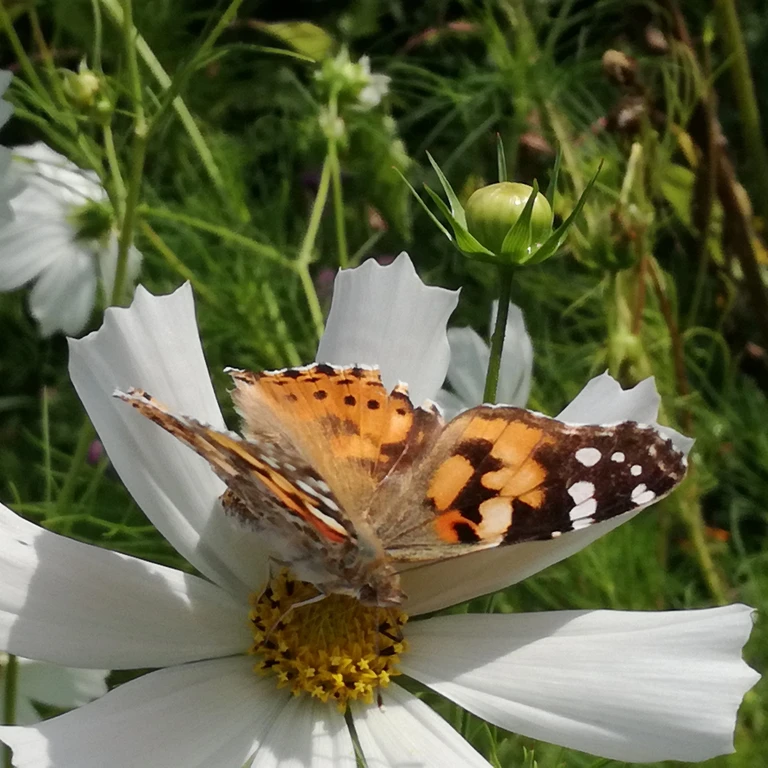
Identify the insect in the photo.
Vanessa cardui
